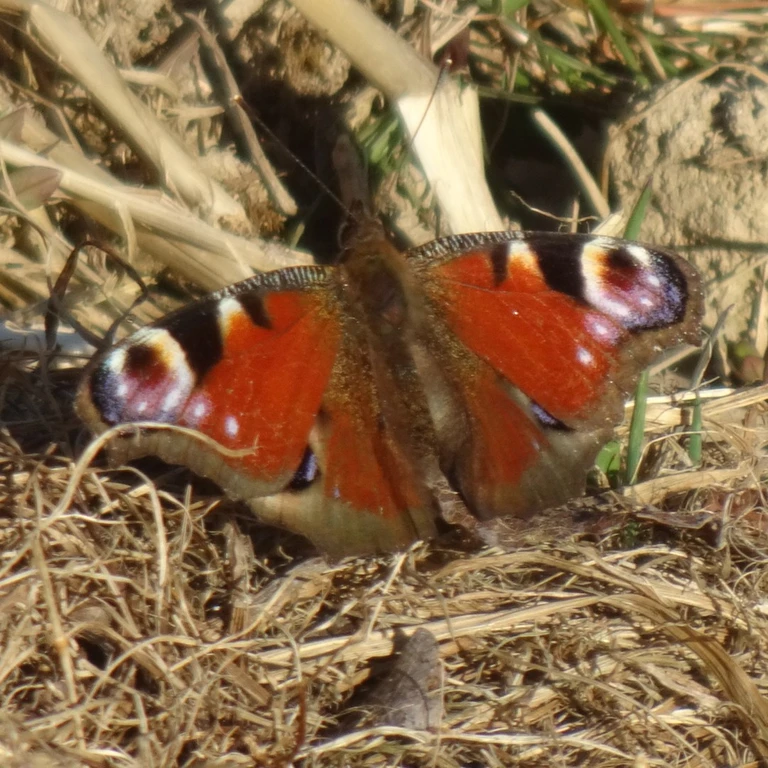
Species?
Aglais io
